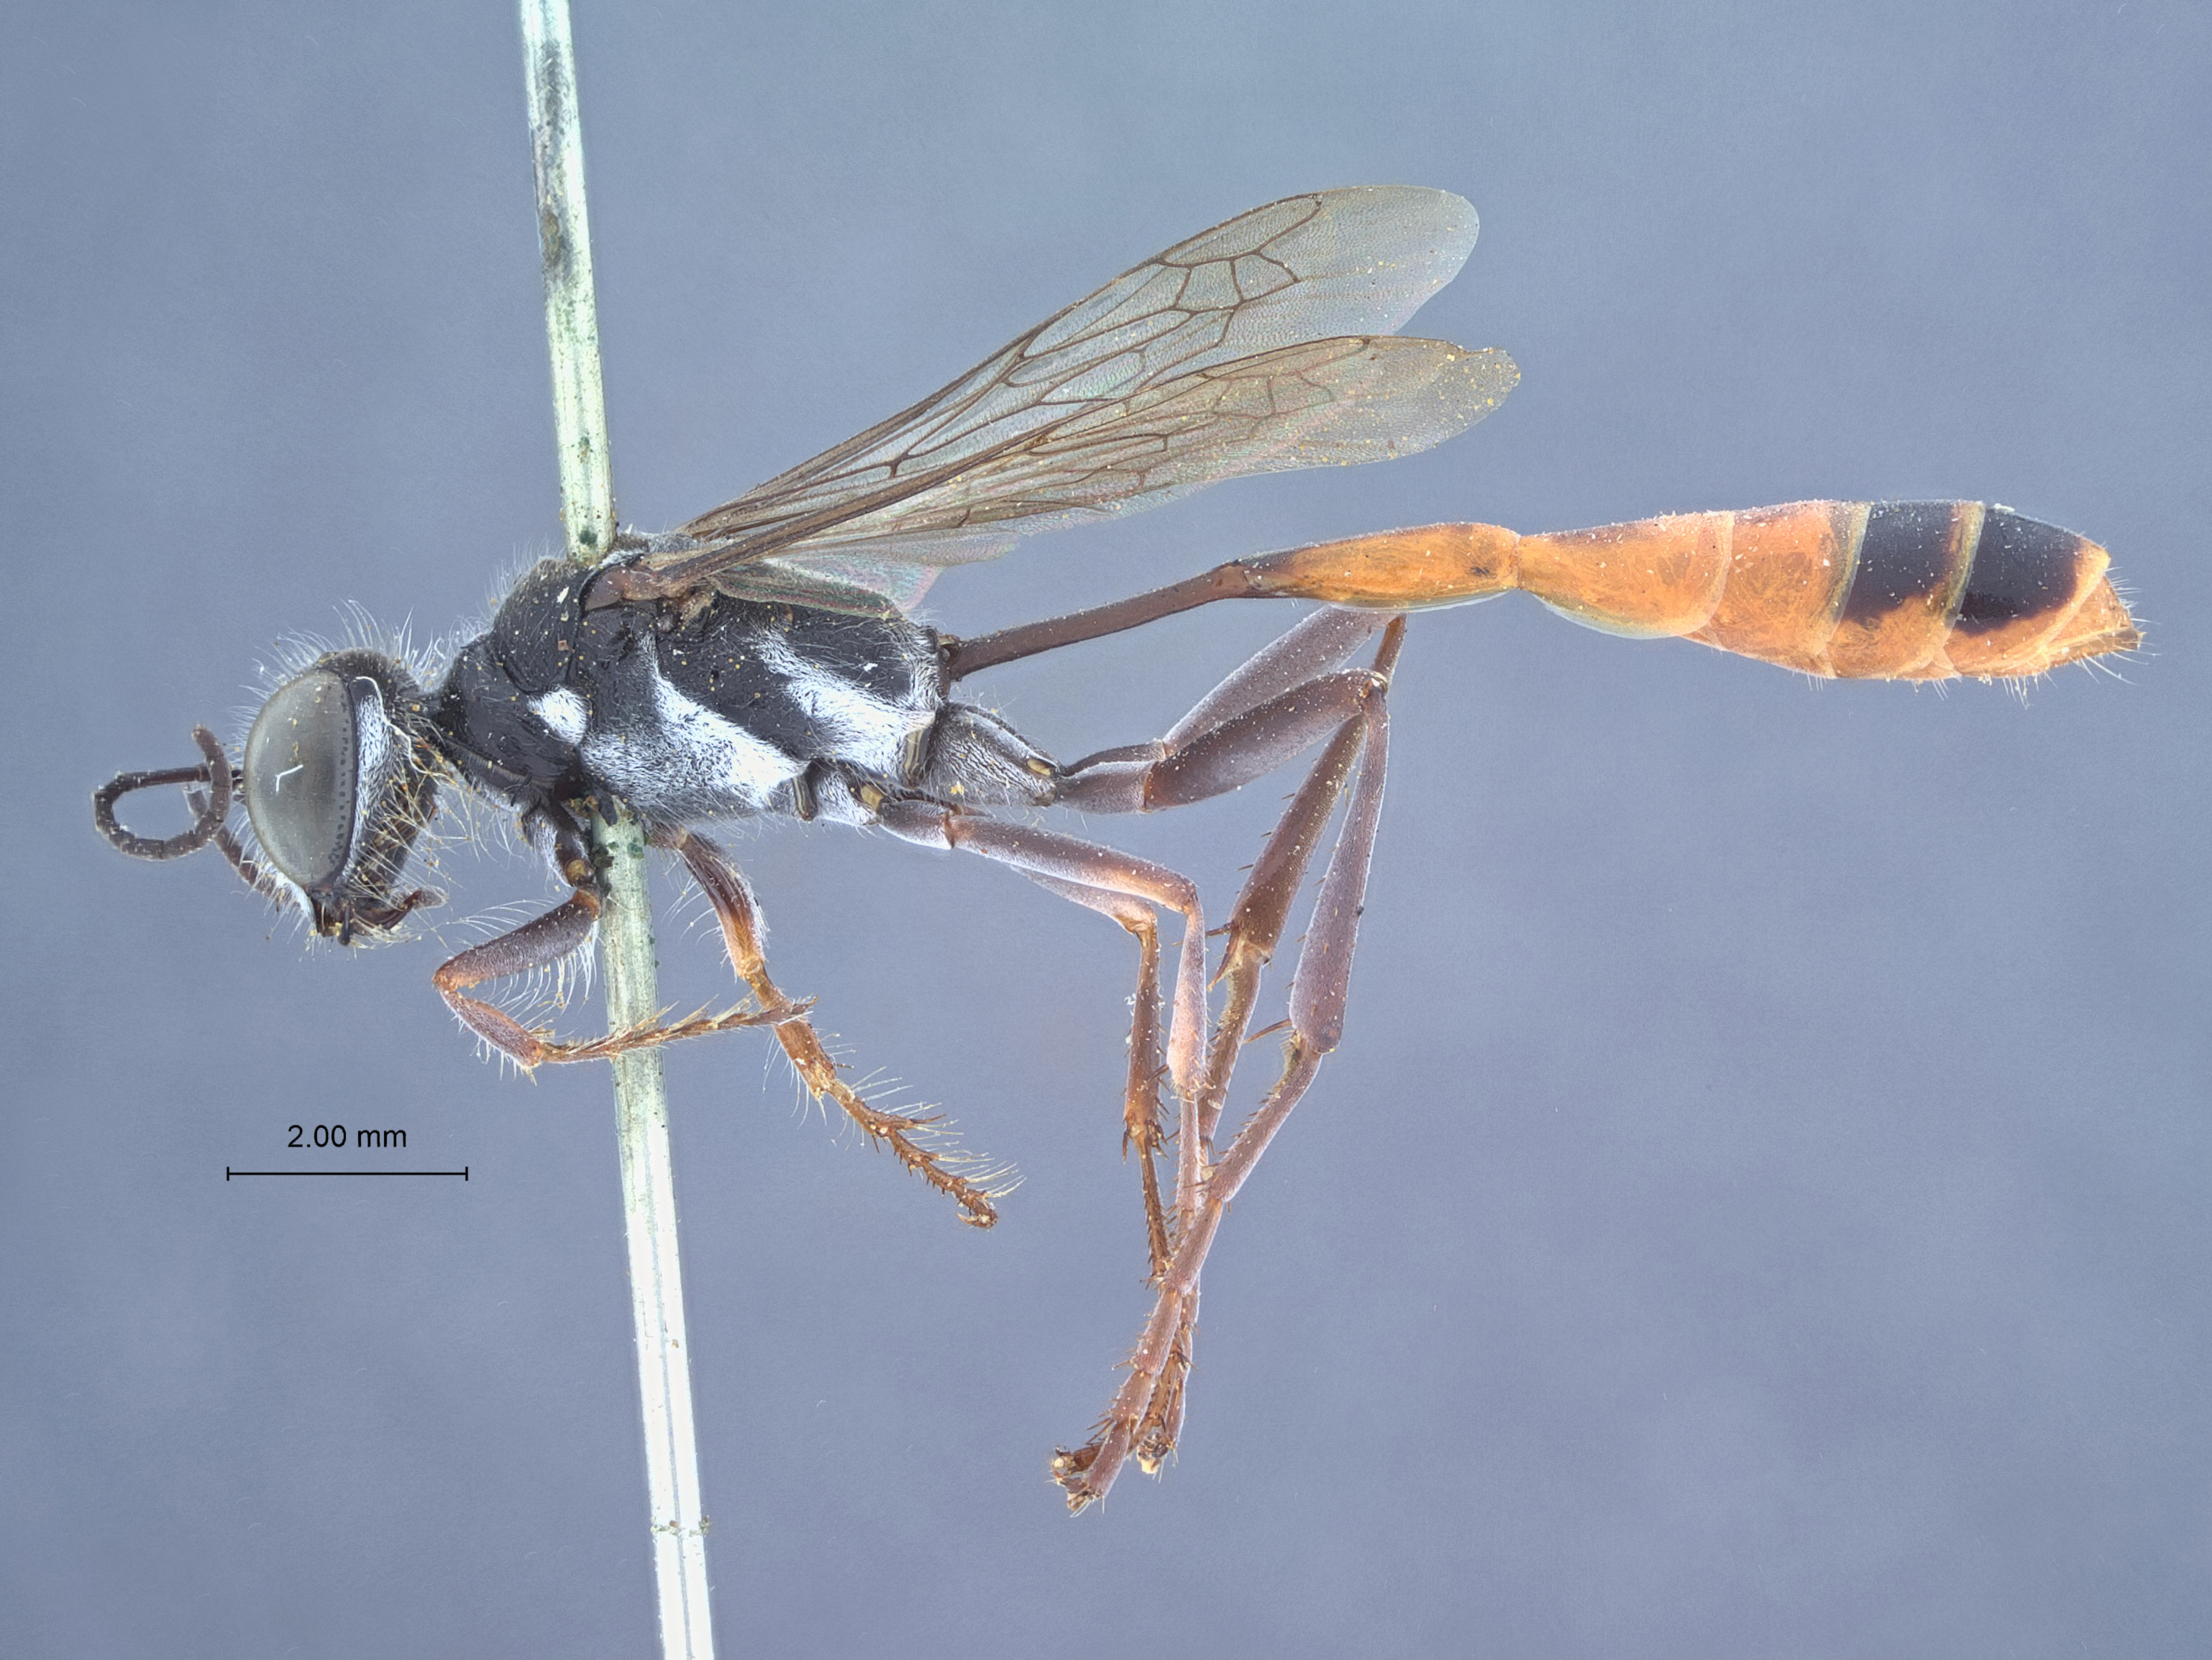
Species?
Sphex craspedotus
